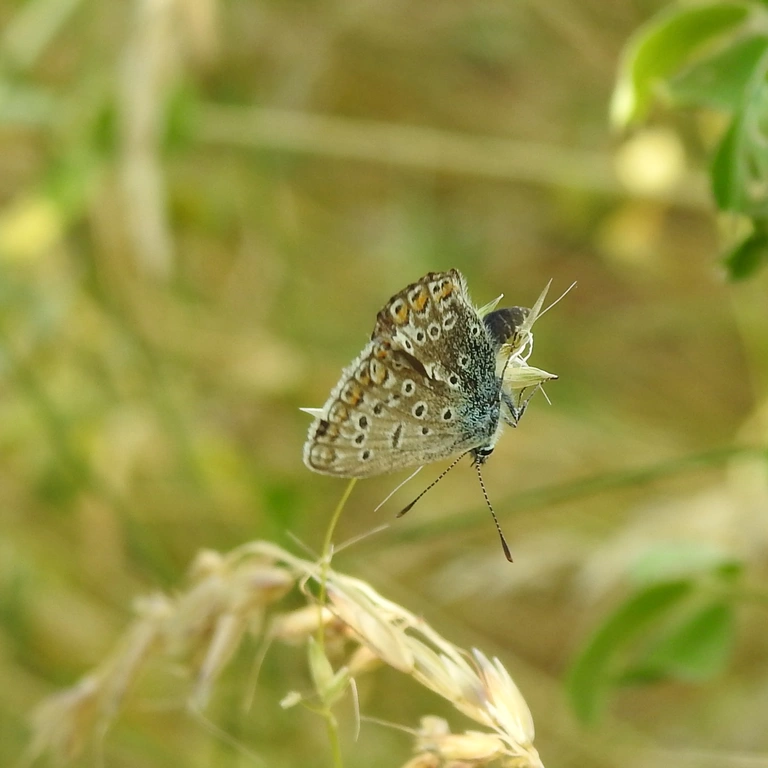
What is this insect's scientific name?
Polyommatus icarus
